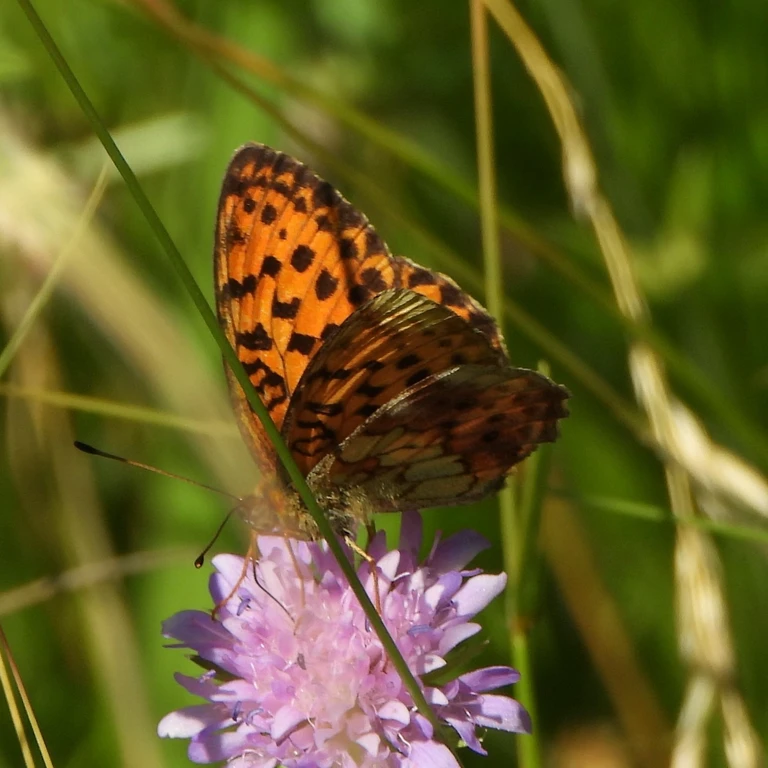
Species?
Brenthis daphne
